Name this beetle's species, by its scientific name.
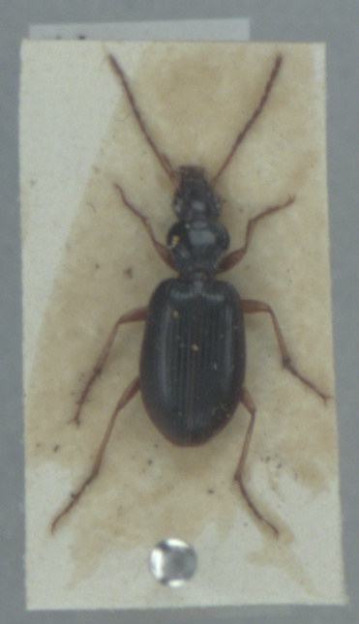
Paranchus albipes
